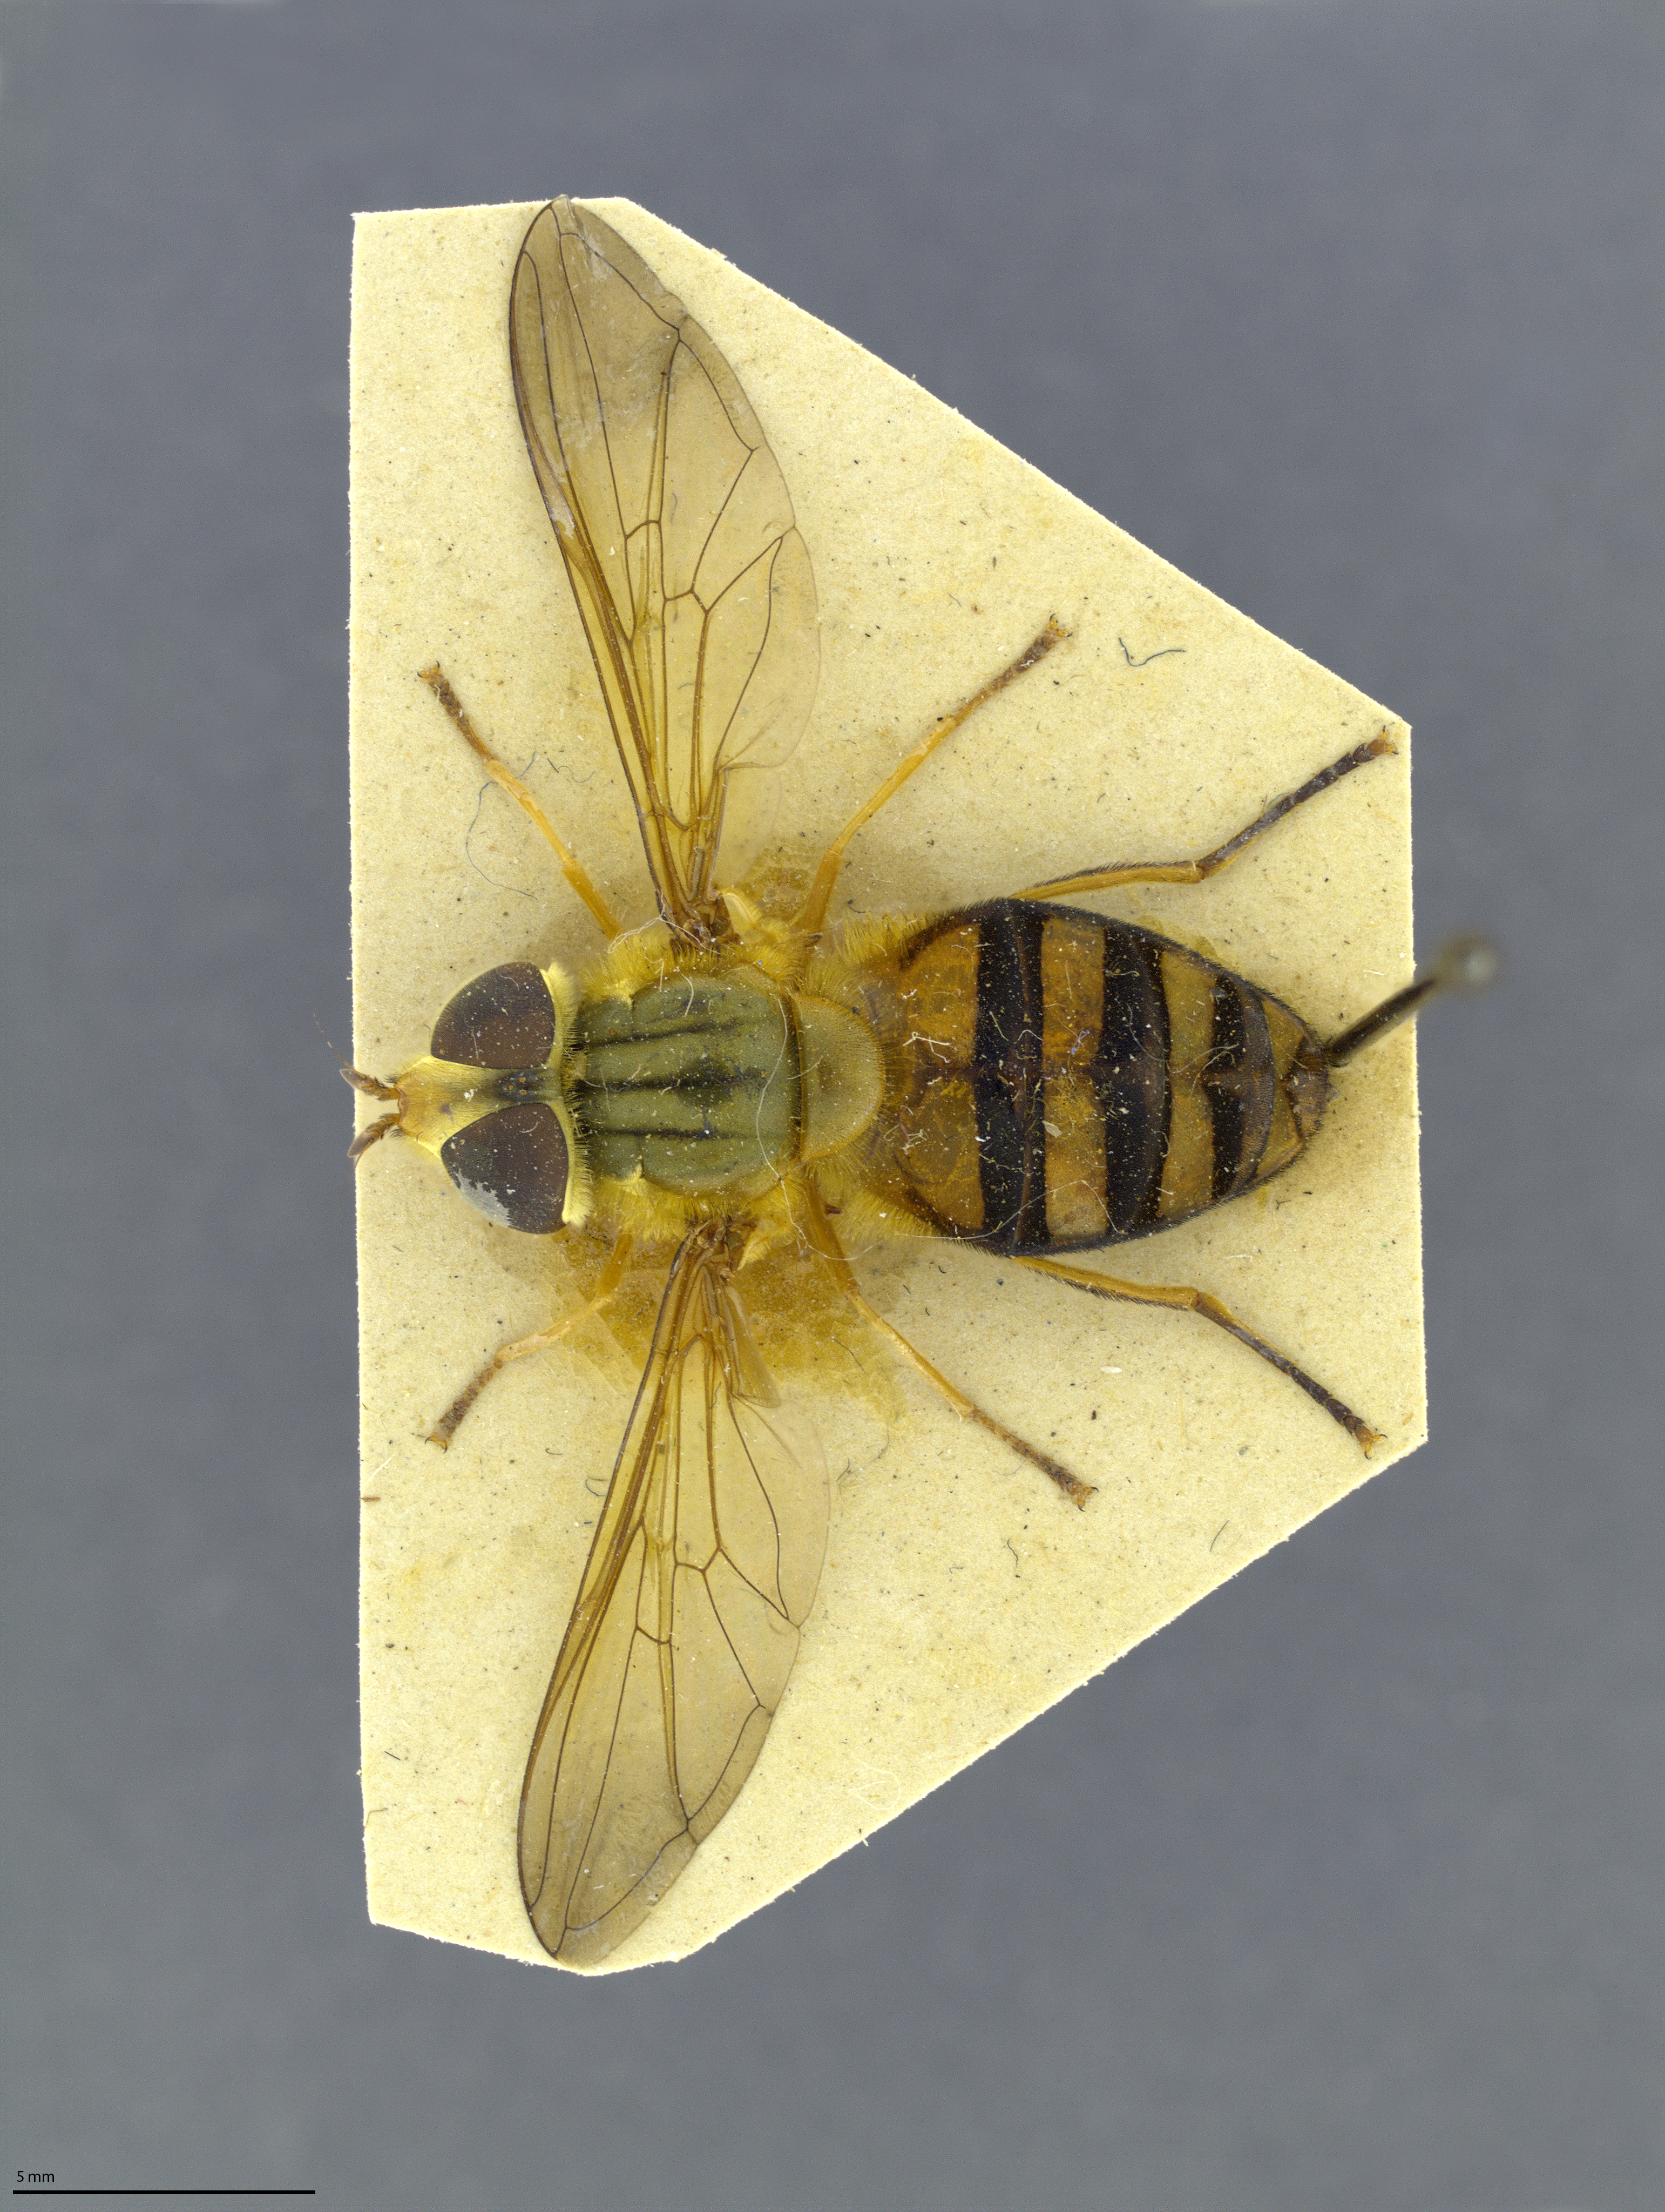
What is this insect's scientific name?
Syrphus latus
